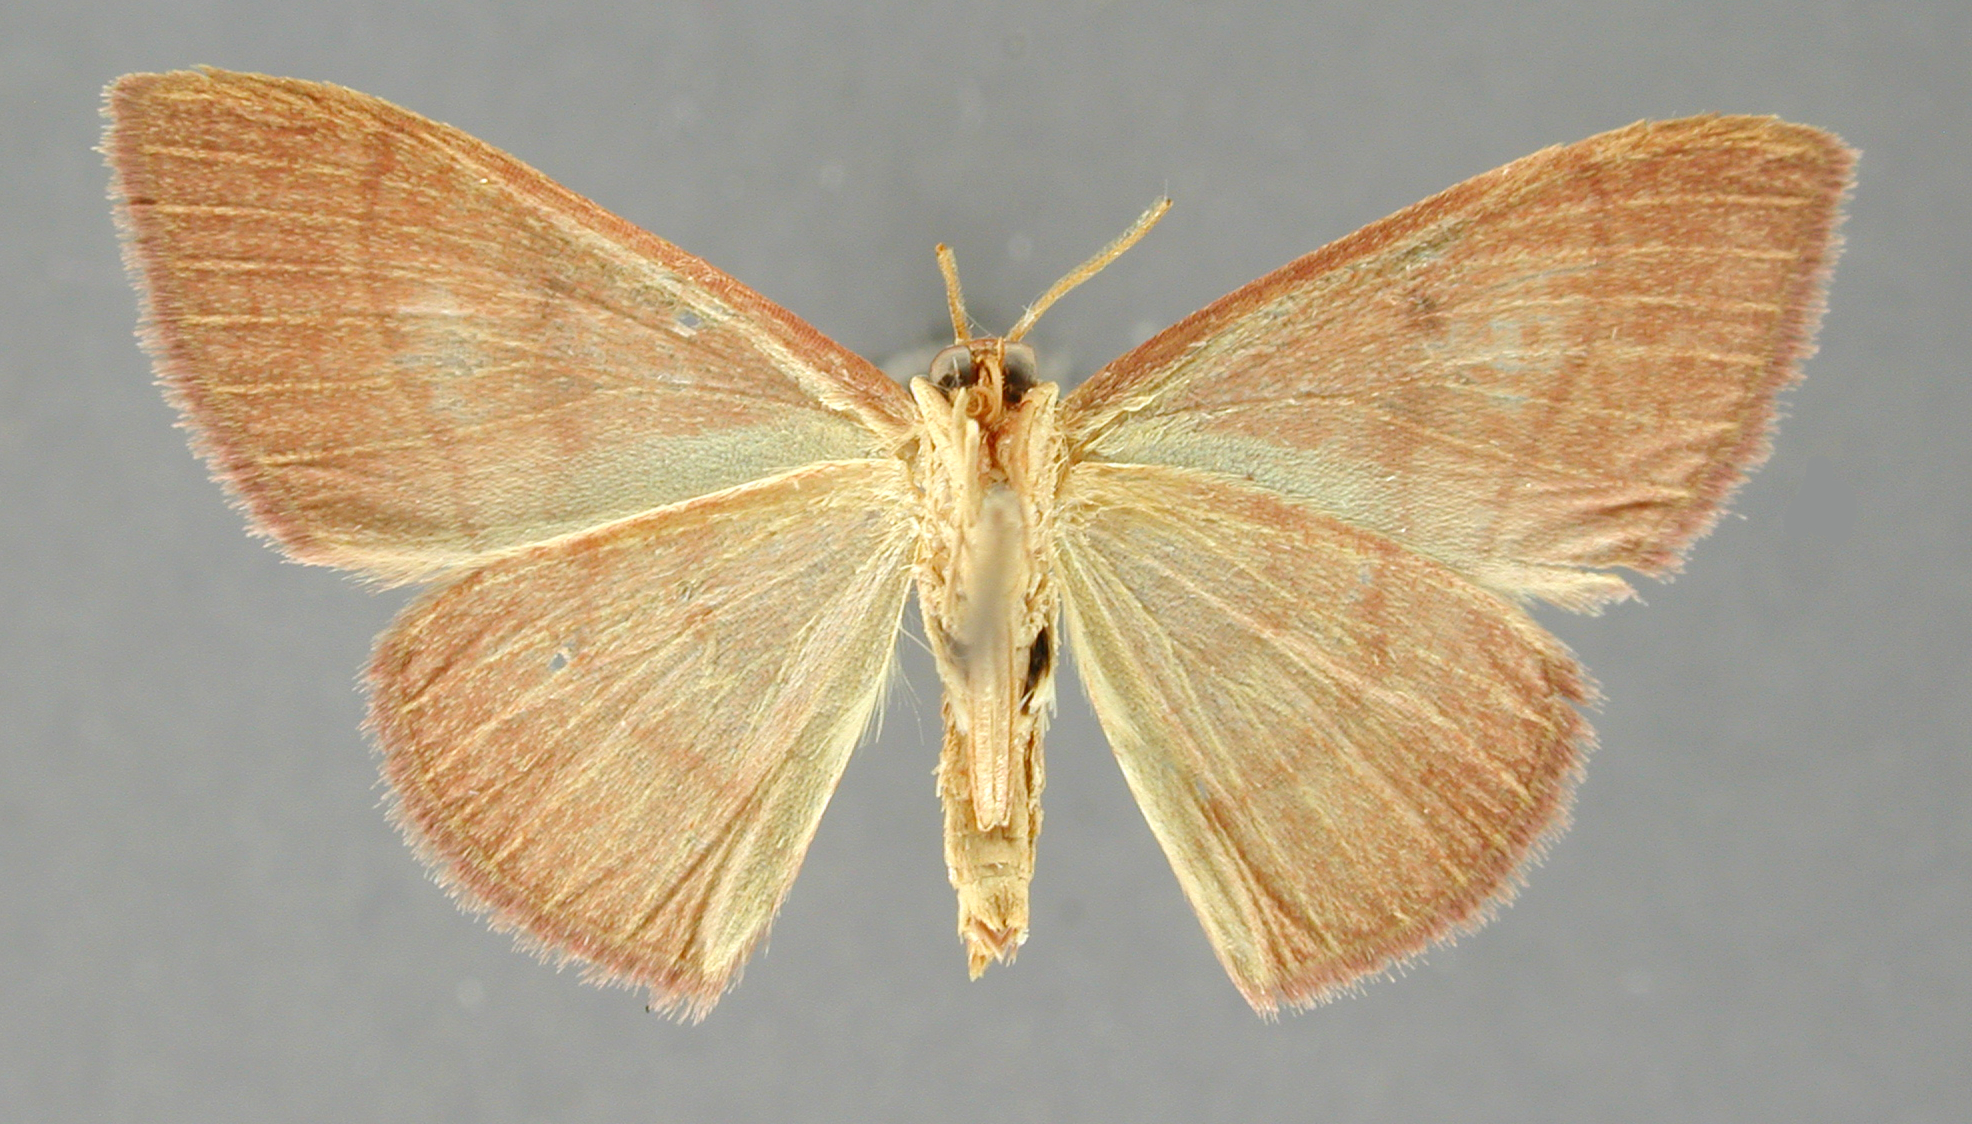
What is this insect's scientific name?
Dichromatopodia masinissa
